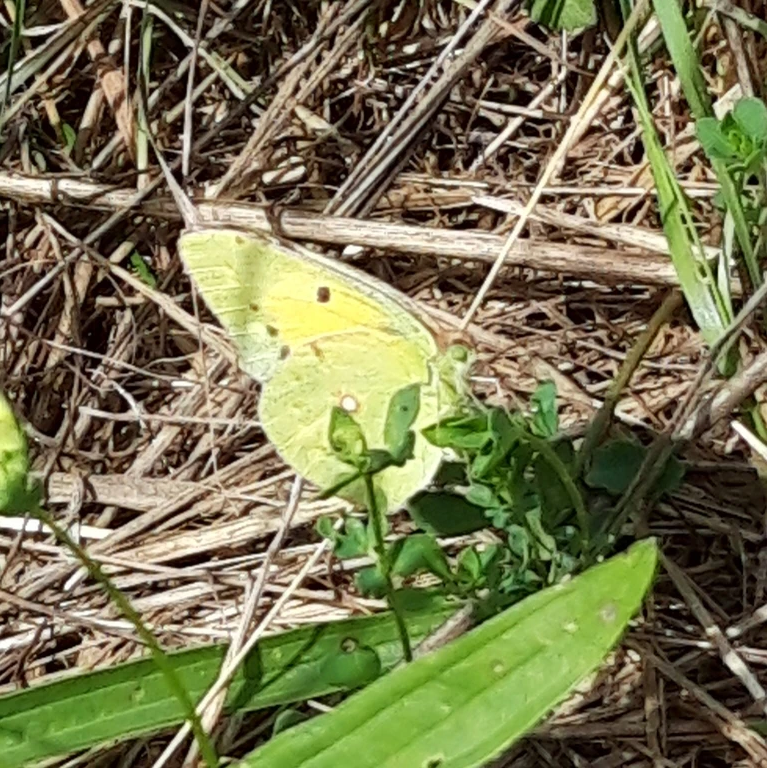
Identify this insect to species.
Colias croceus
